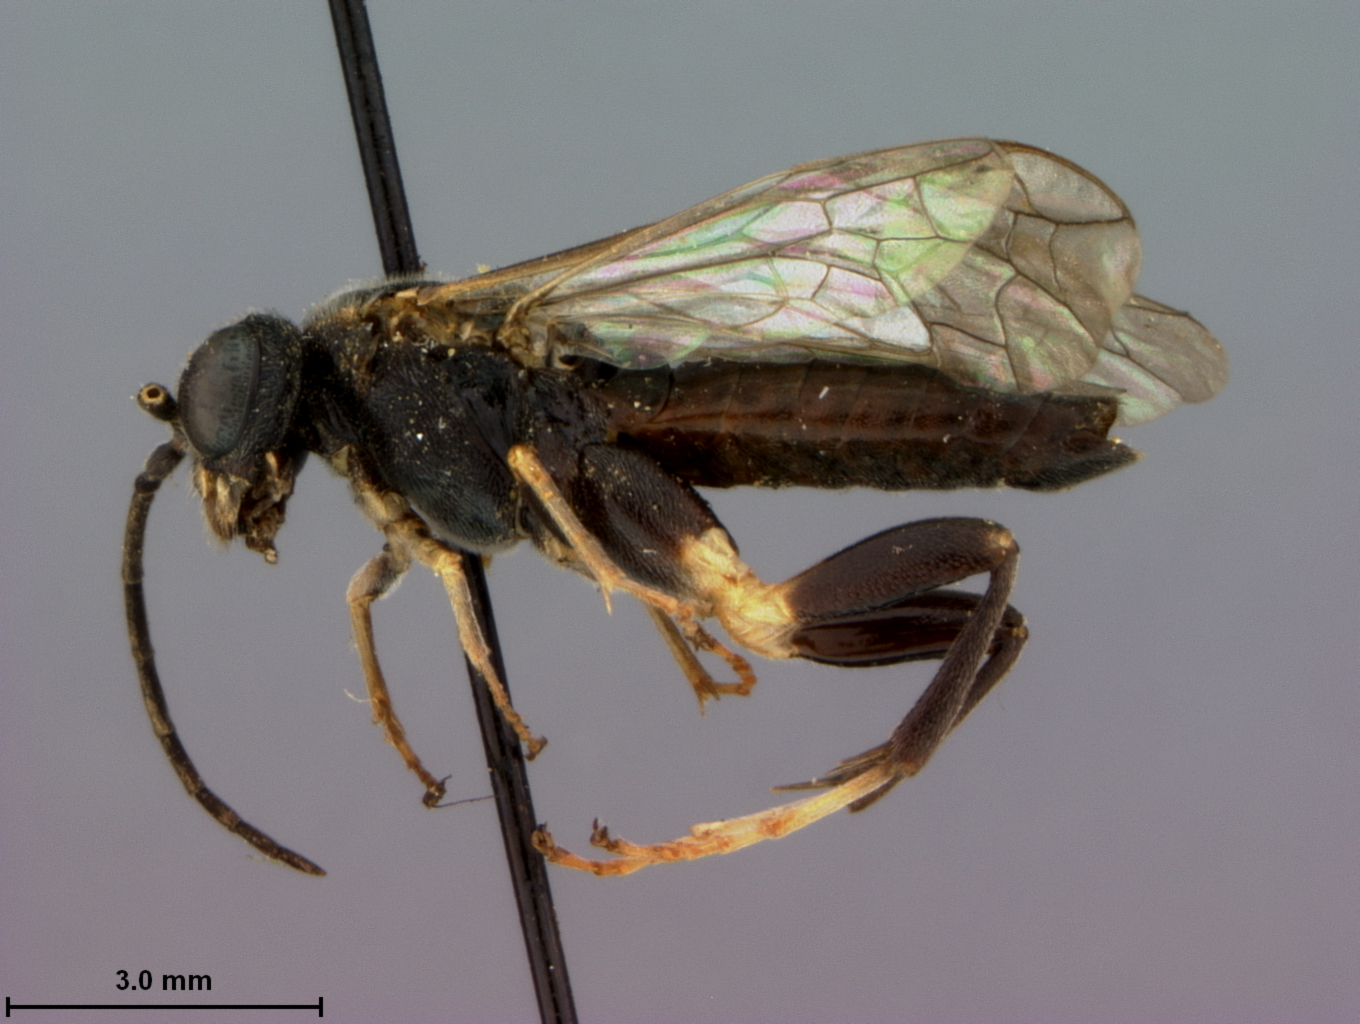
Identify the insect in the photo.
Macrophya castaneae
